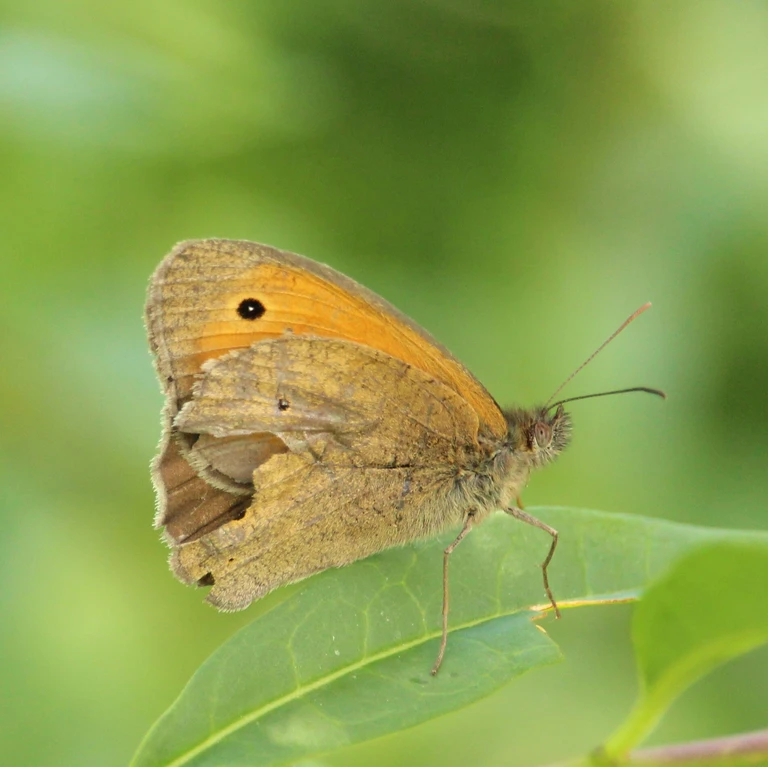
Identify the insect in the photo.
Maniola jurtina
